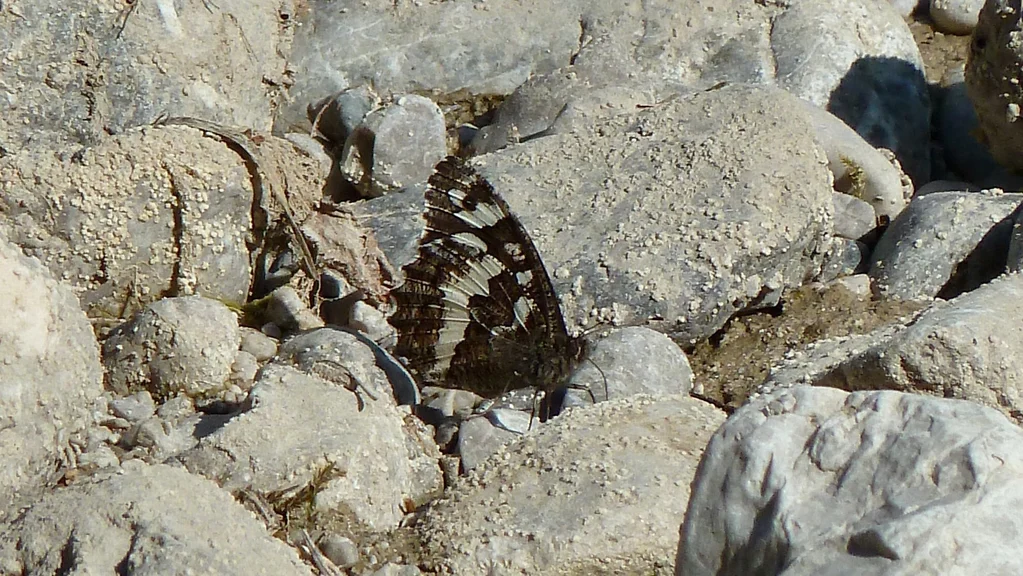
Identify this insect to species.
Brintesia circe
